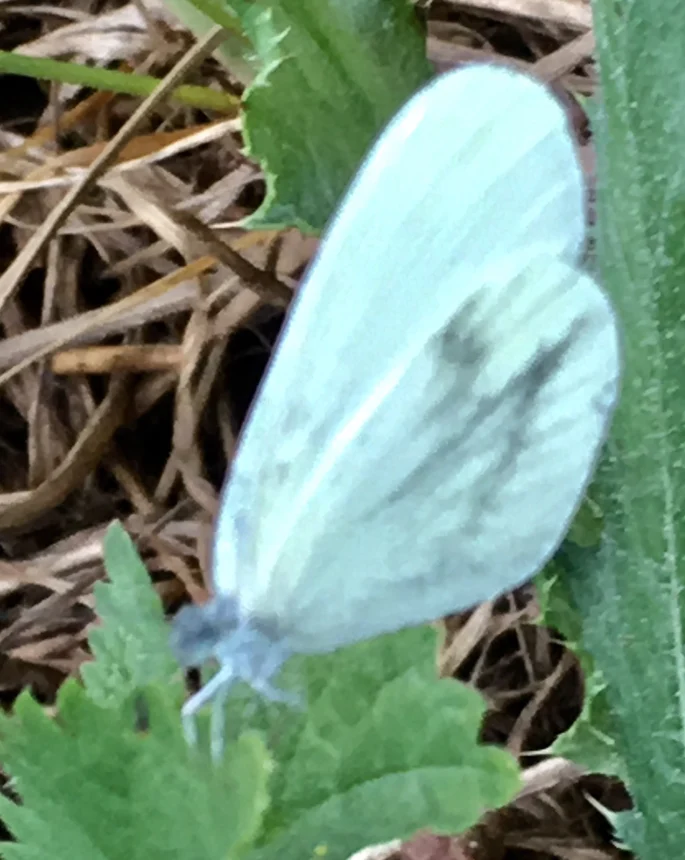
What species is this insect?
Leptidea sinapis/juvernica
